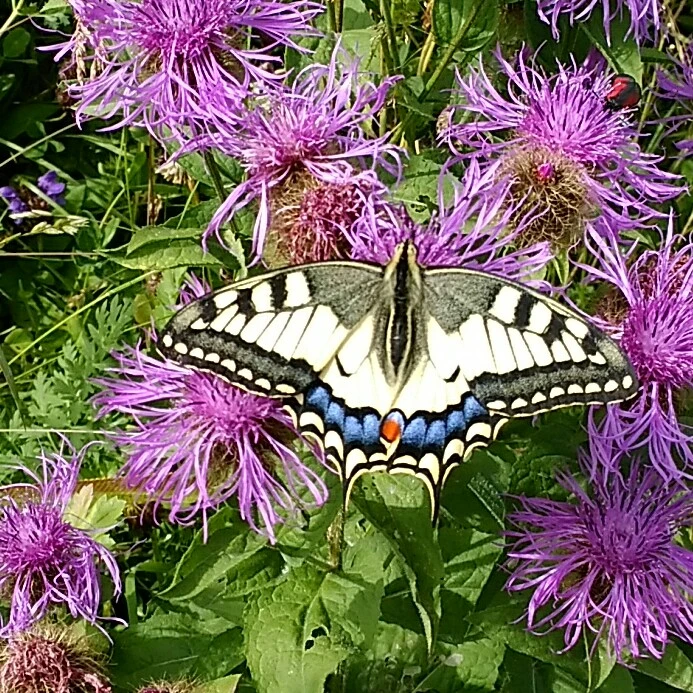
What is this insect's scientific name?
Papilio machaon
